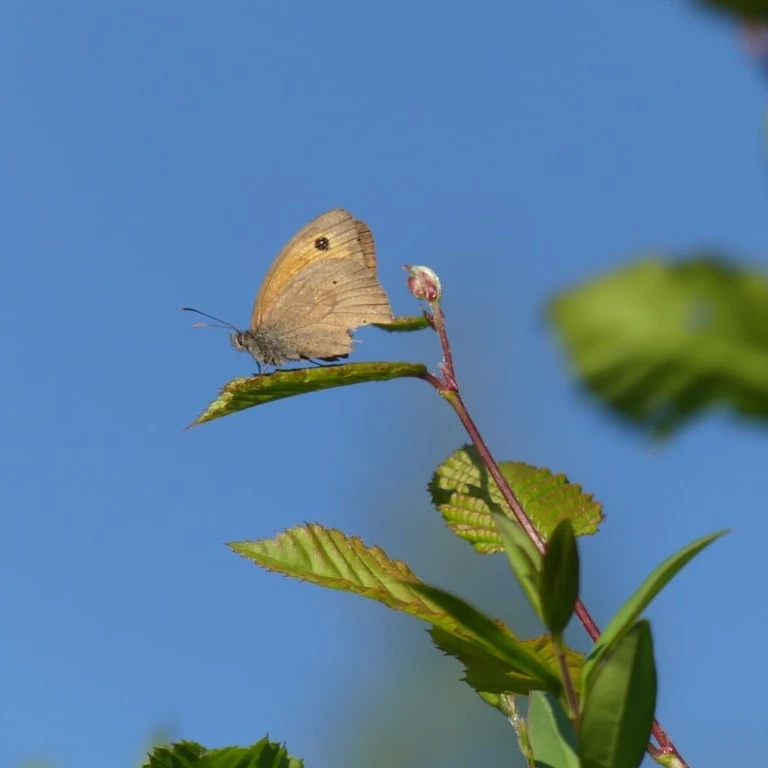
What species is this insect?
Maniola jurtina
